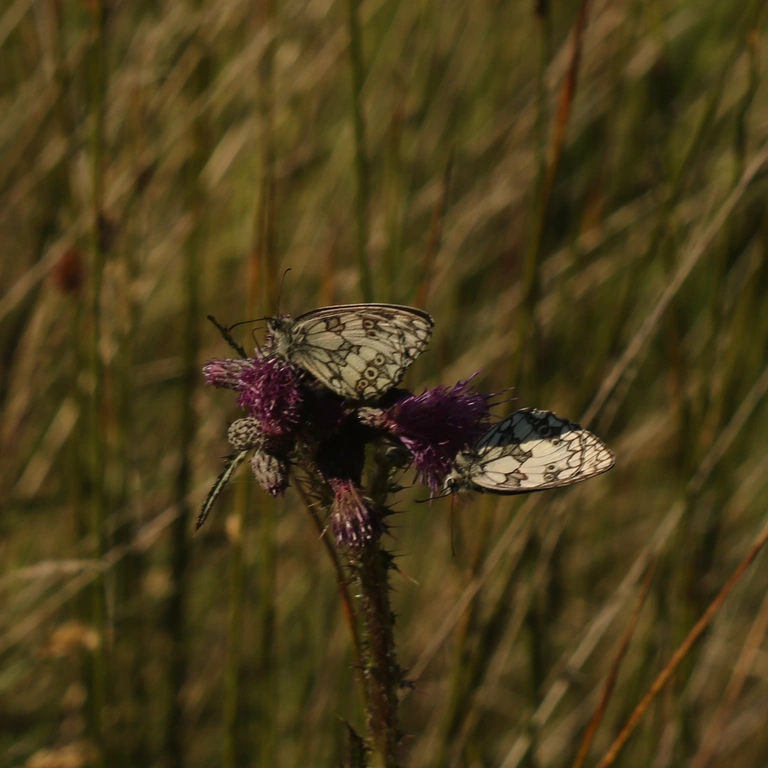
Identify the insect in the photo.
Melanargia galathea
